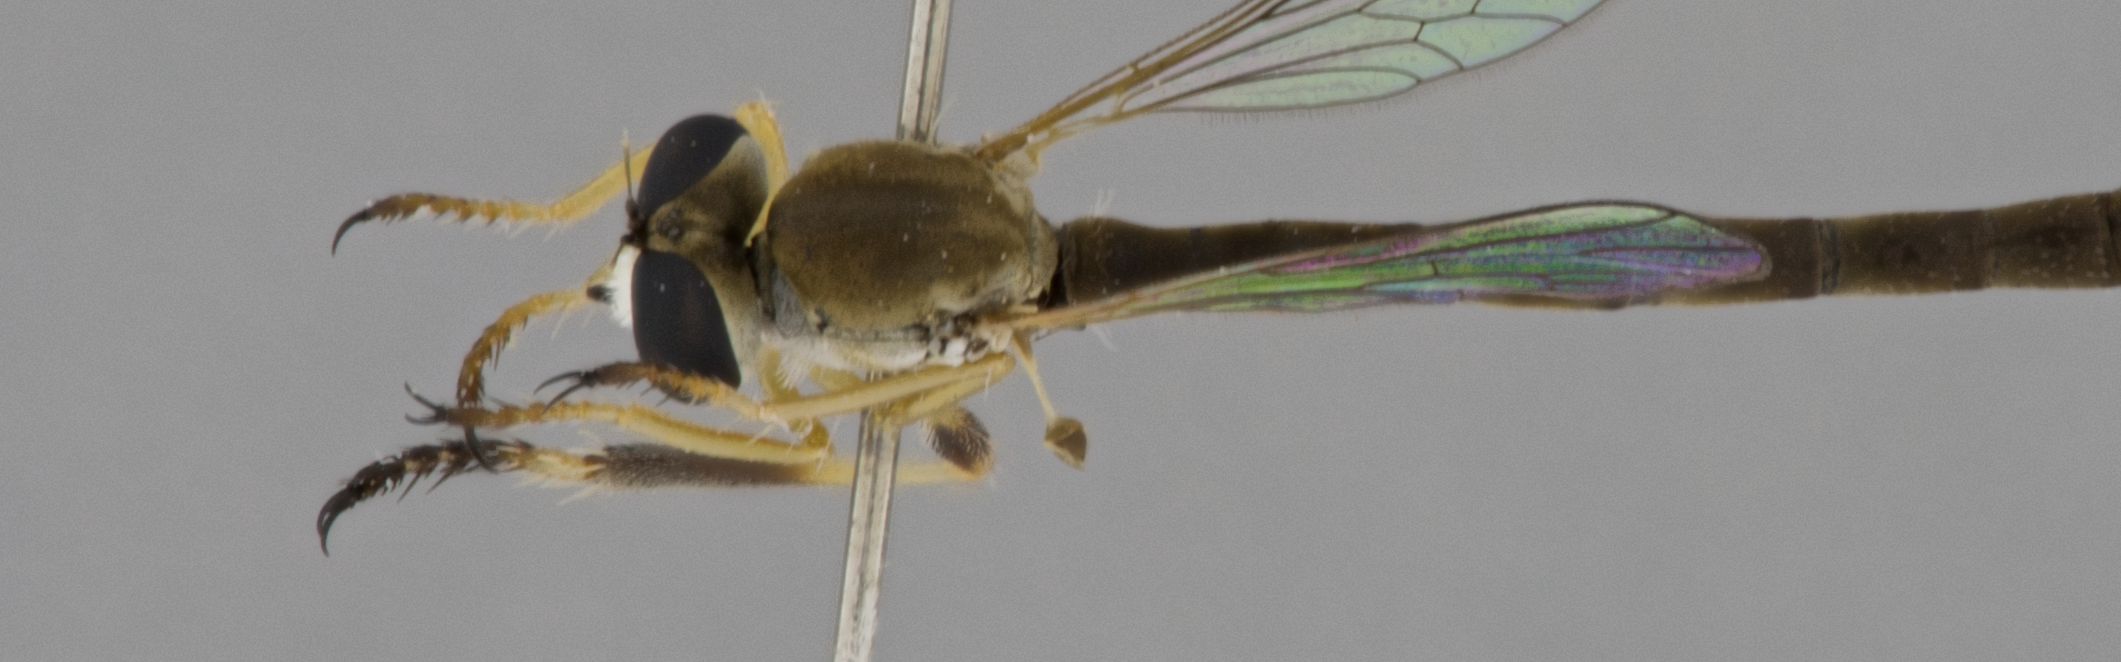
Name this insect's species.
Leptogaster aganniphe
